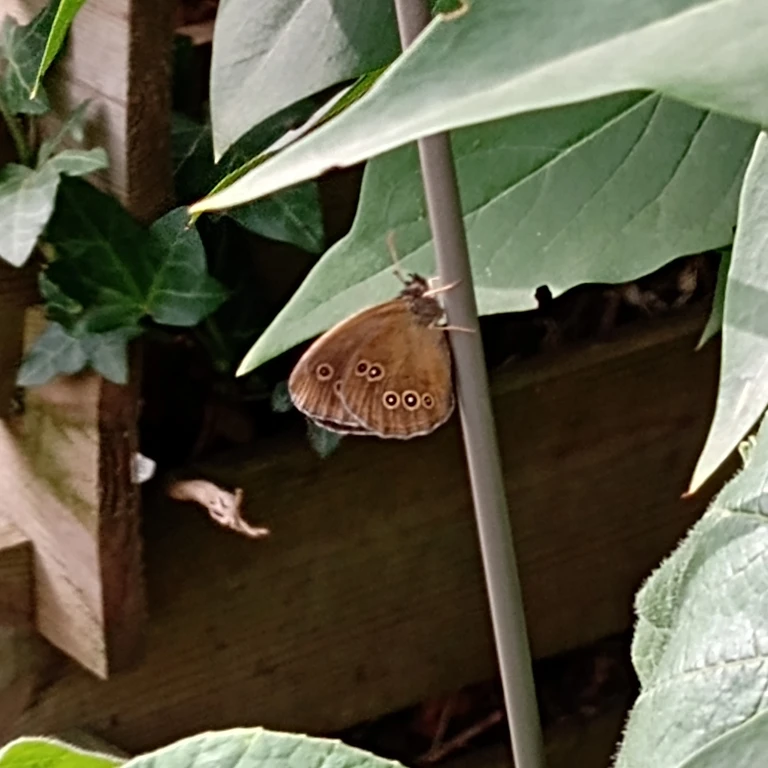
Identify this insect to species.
Aphantopus hyperantus
